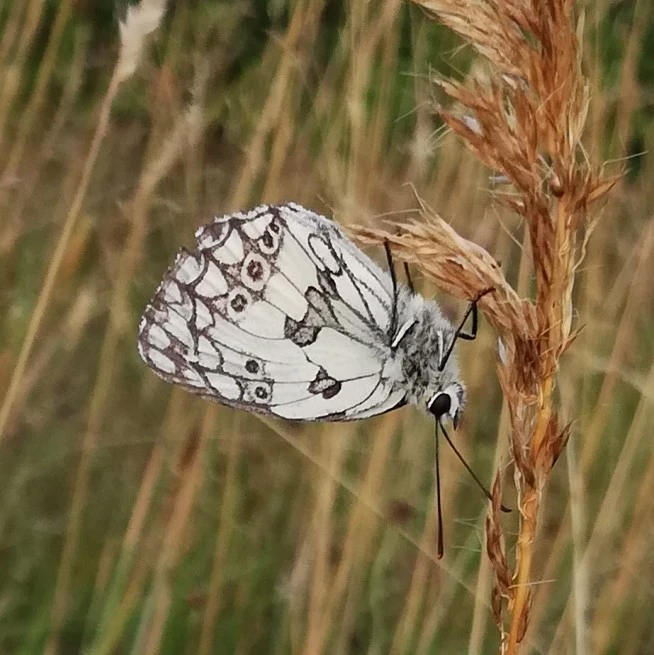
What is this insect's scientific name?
Melanargia galathea
